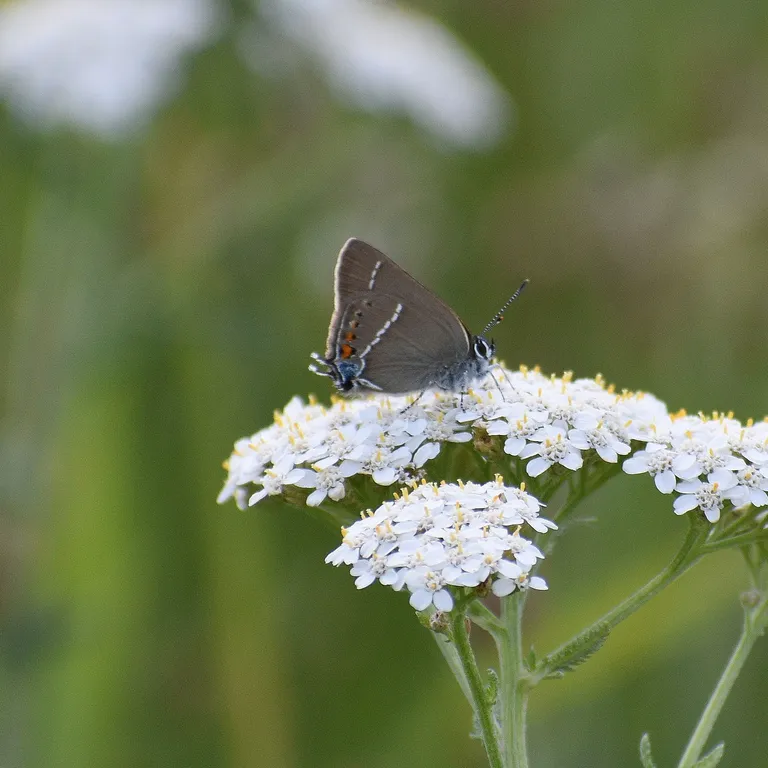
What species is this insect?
Satyrium spini (also Tuttiola spini)
